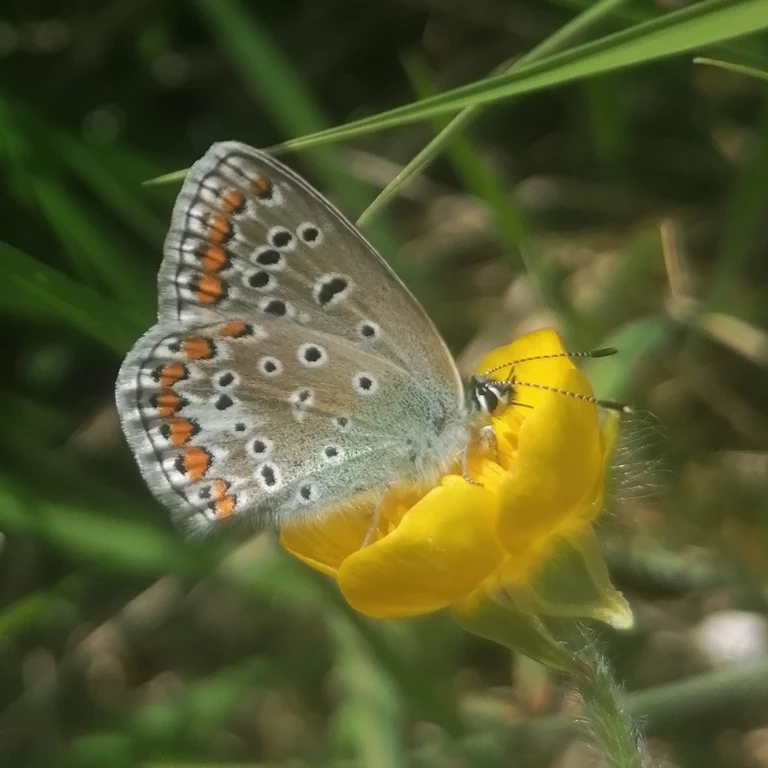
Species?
Polyommatus icarus
